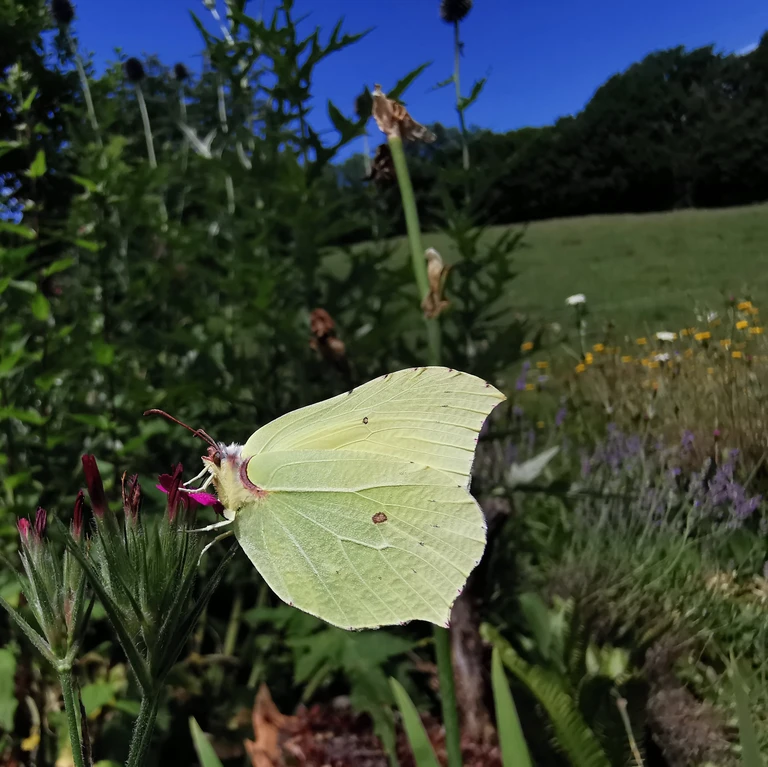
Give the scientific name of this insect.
Gonepteryx rhamni
